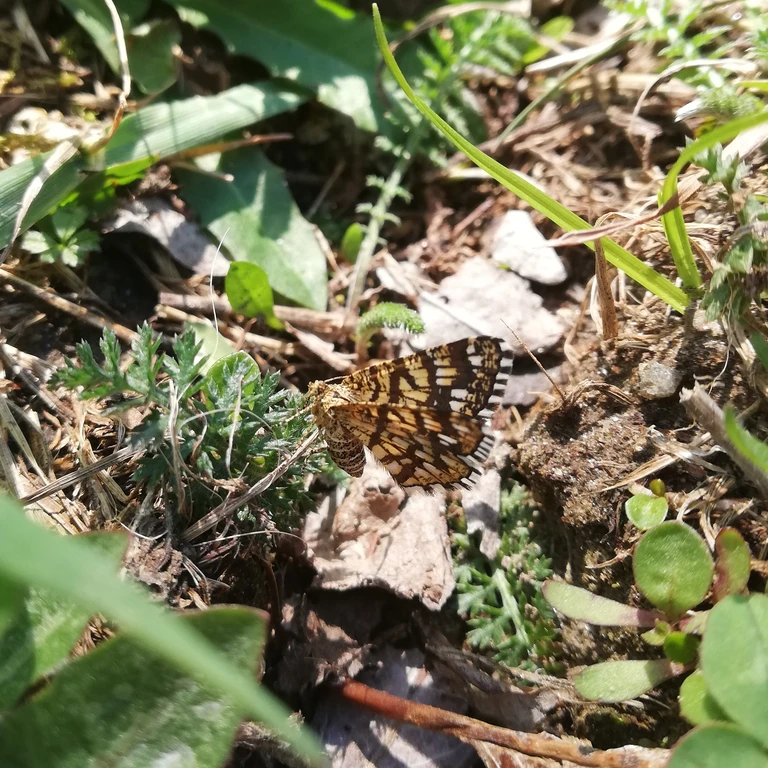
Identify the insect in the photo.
Chiasmia clathrata
